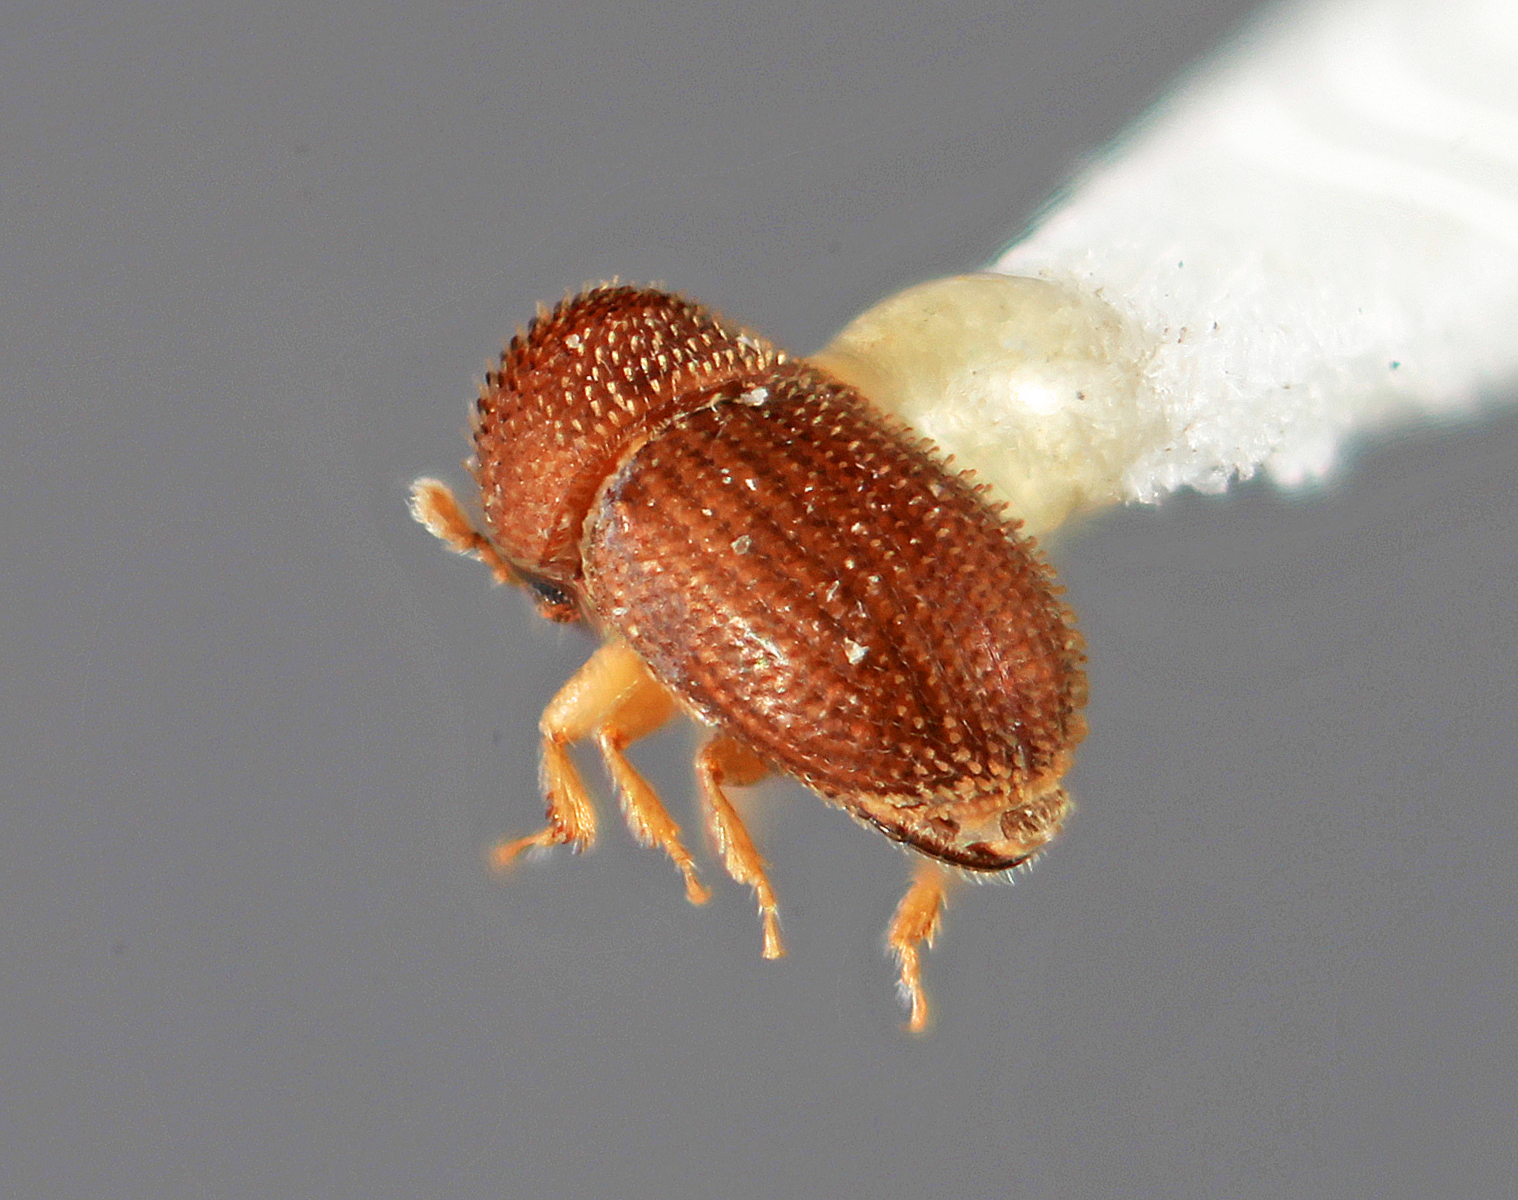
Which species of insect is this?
Hypothenemus nanellus
